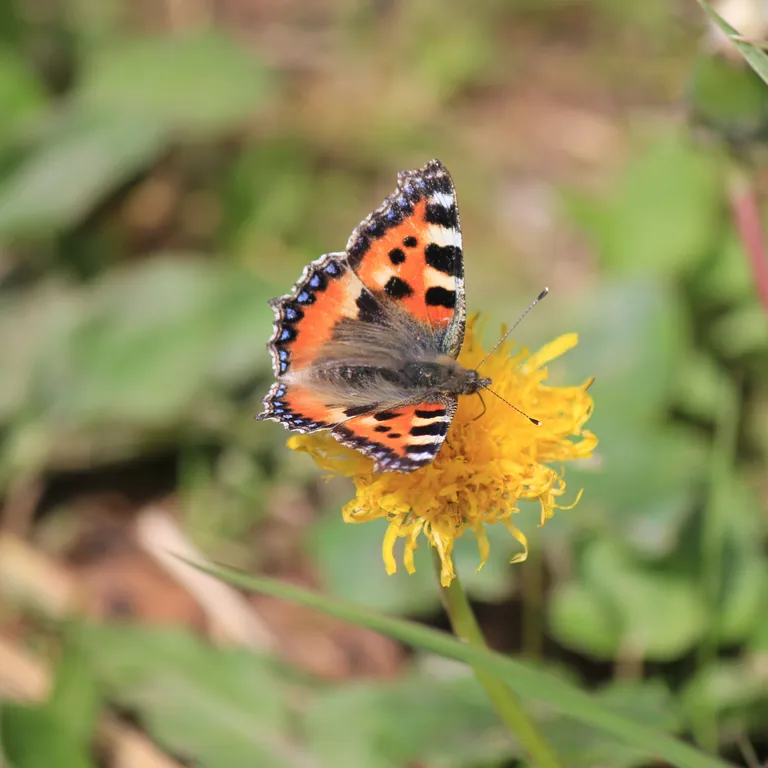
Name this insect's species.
Aglais urticae
